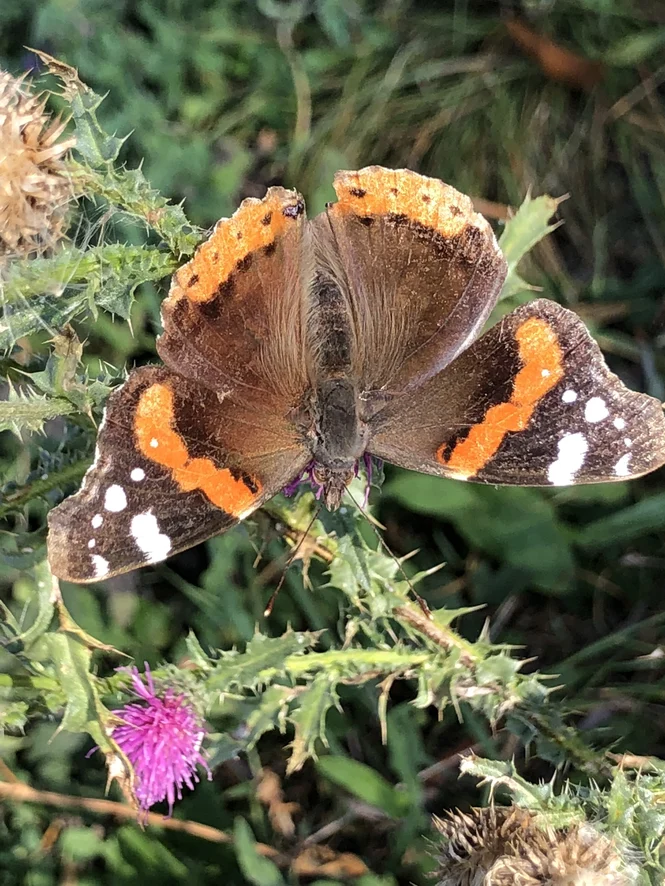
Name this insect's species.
Vanessa atalanta
